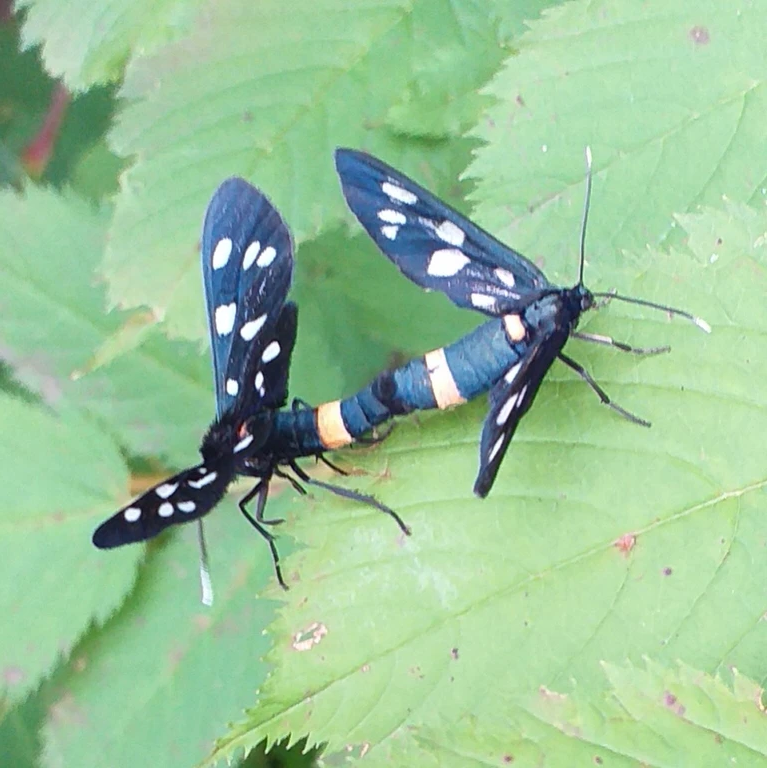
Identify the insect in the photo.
Amata phegea
